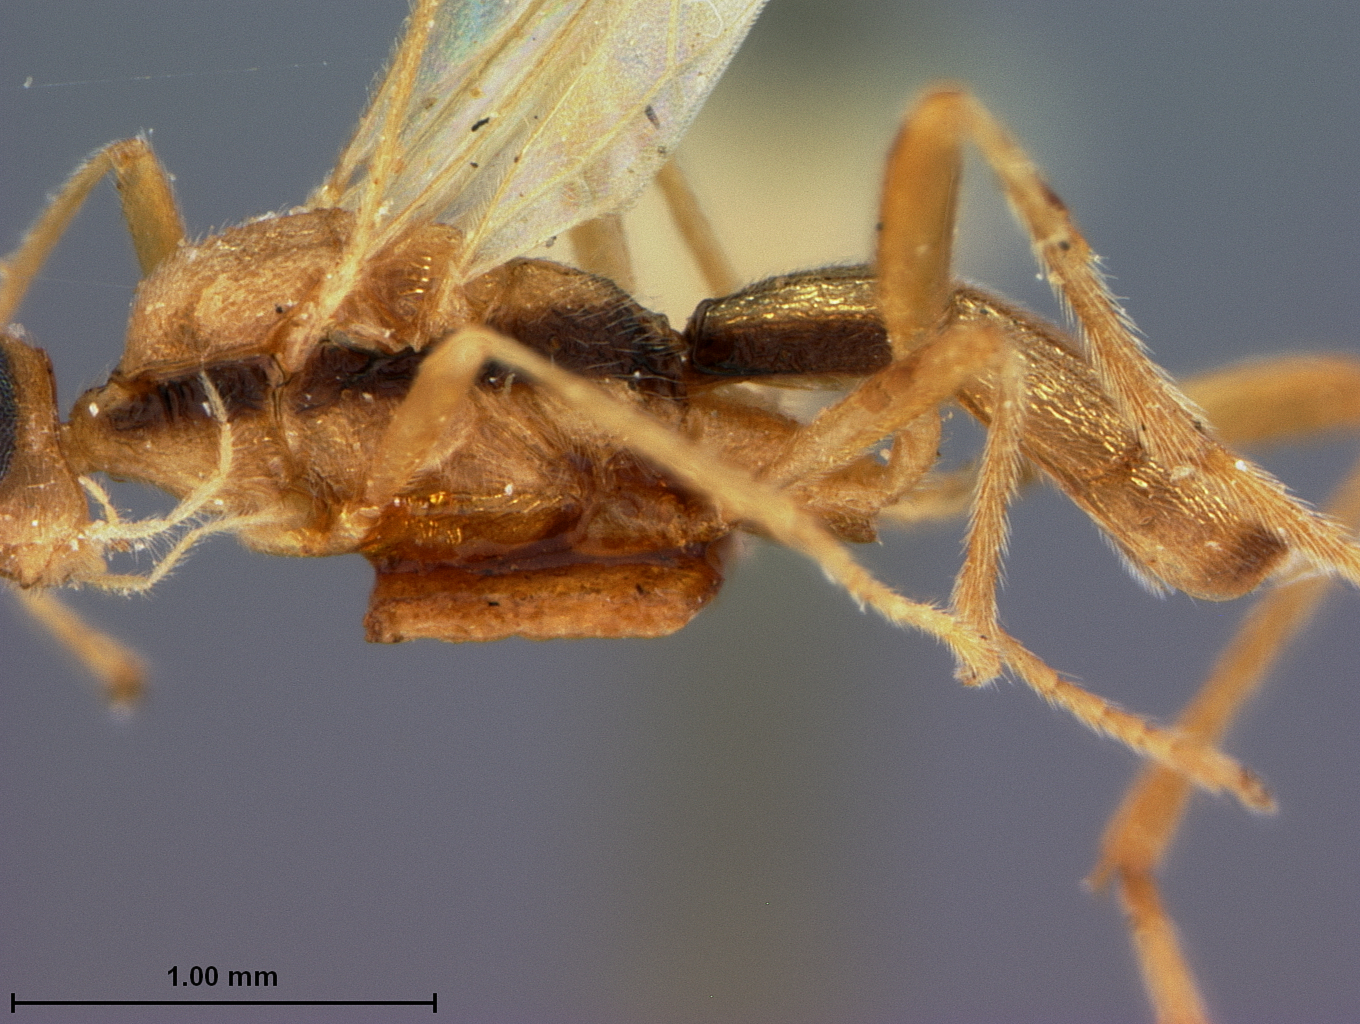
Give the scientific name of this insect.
Rhogas simillimus
